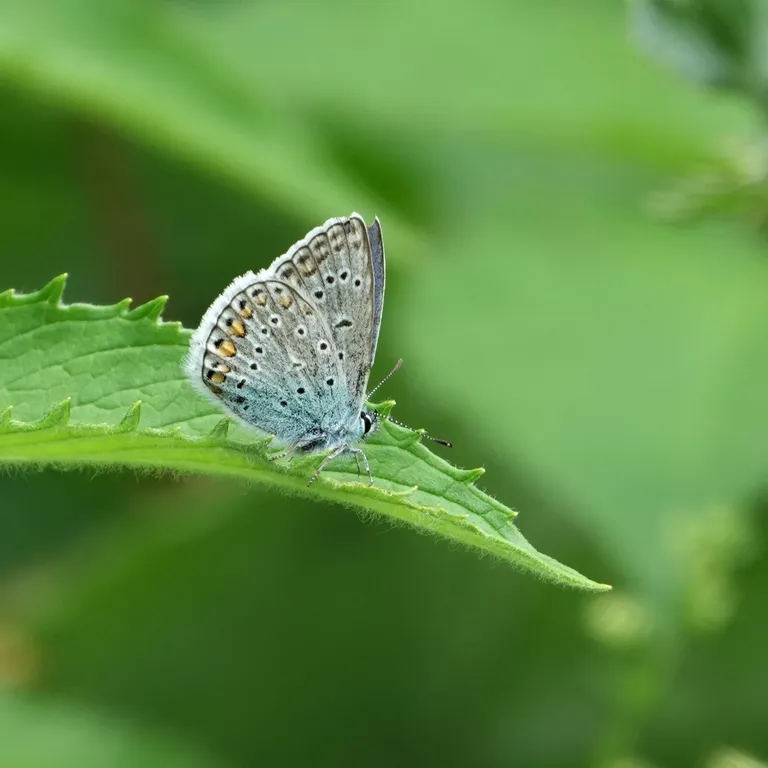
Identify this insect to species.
Polyommatus icarus
